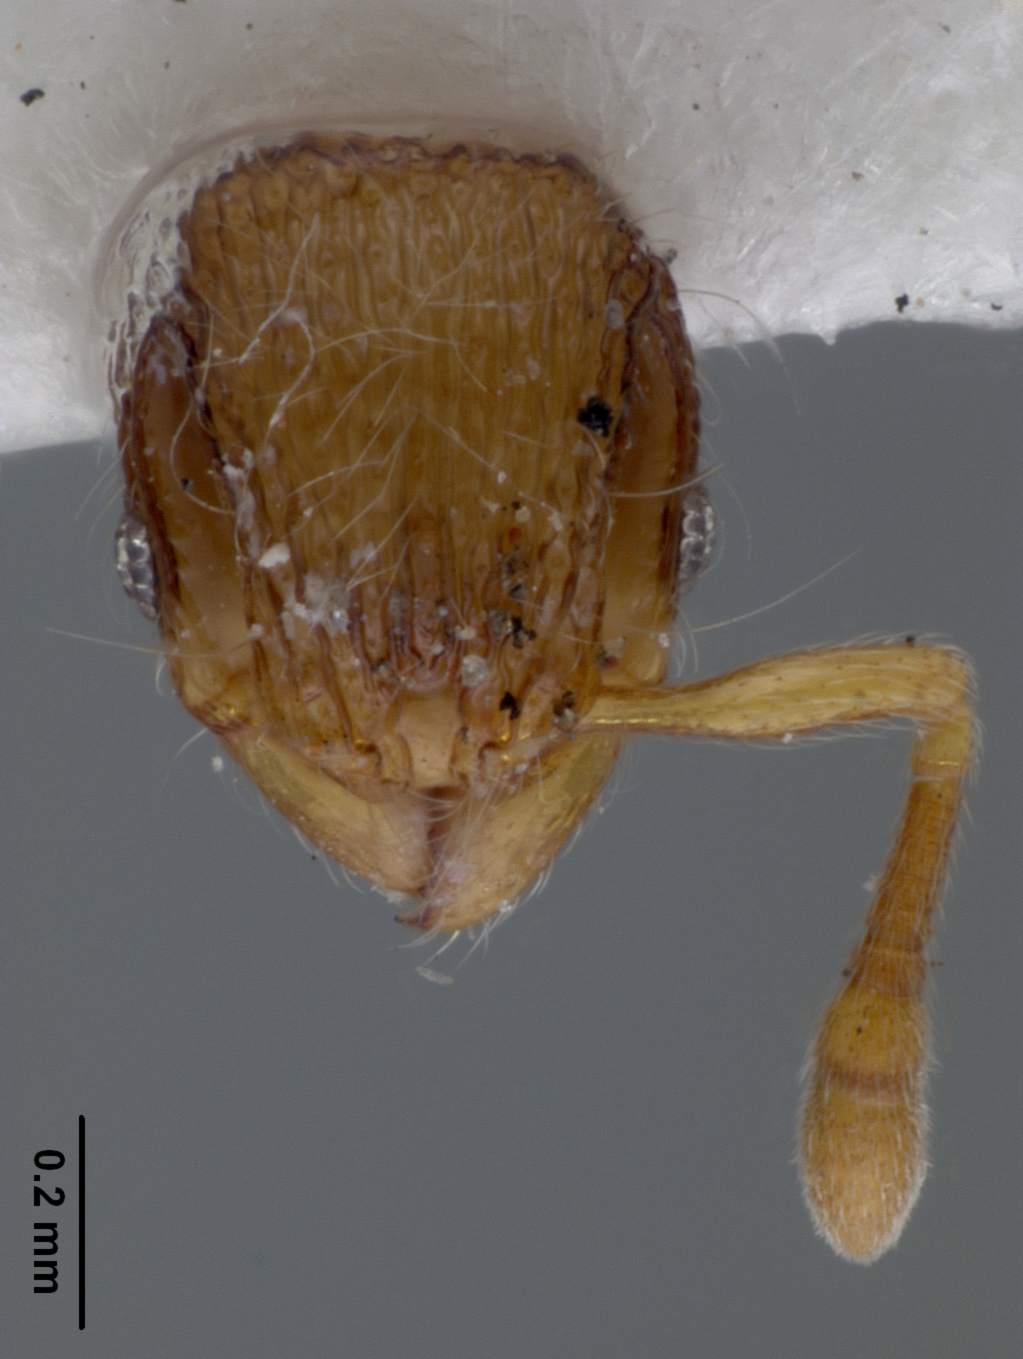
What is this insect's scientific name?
Lachnomyrmex haskinsi
